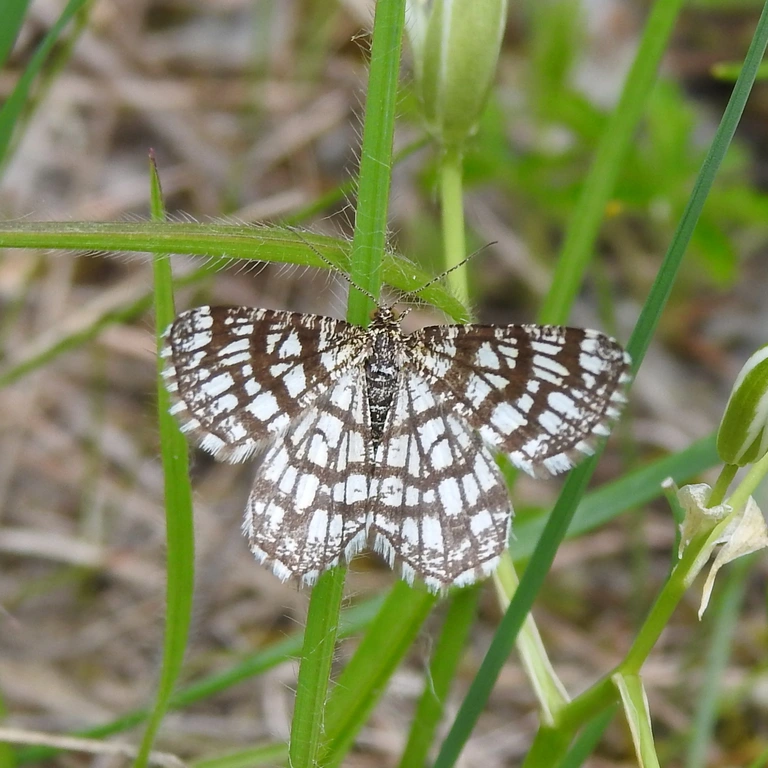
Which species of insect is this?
Chiasmia clathrata
